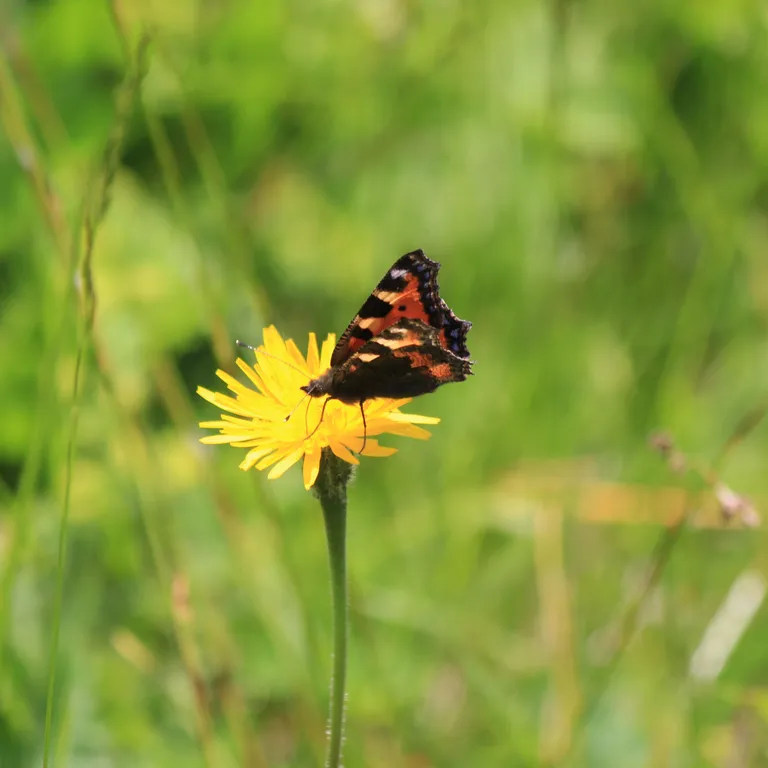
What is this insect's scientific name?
Aglais urticae
